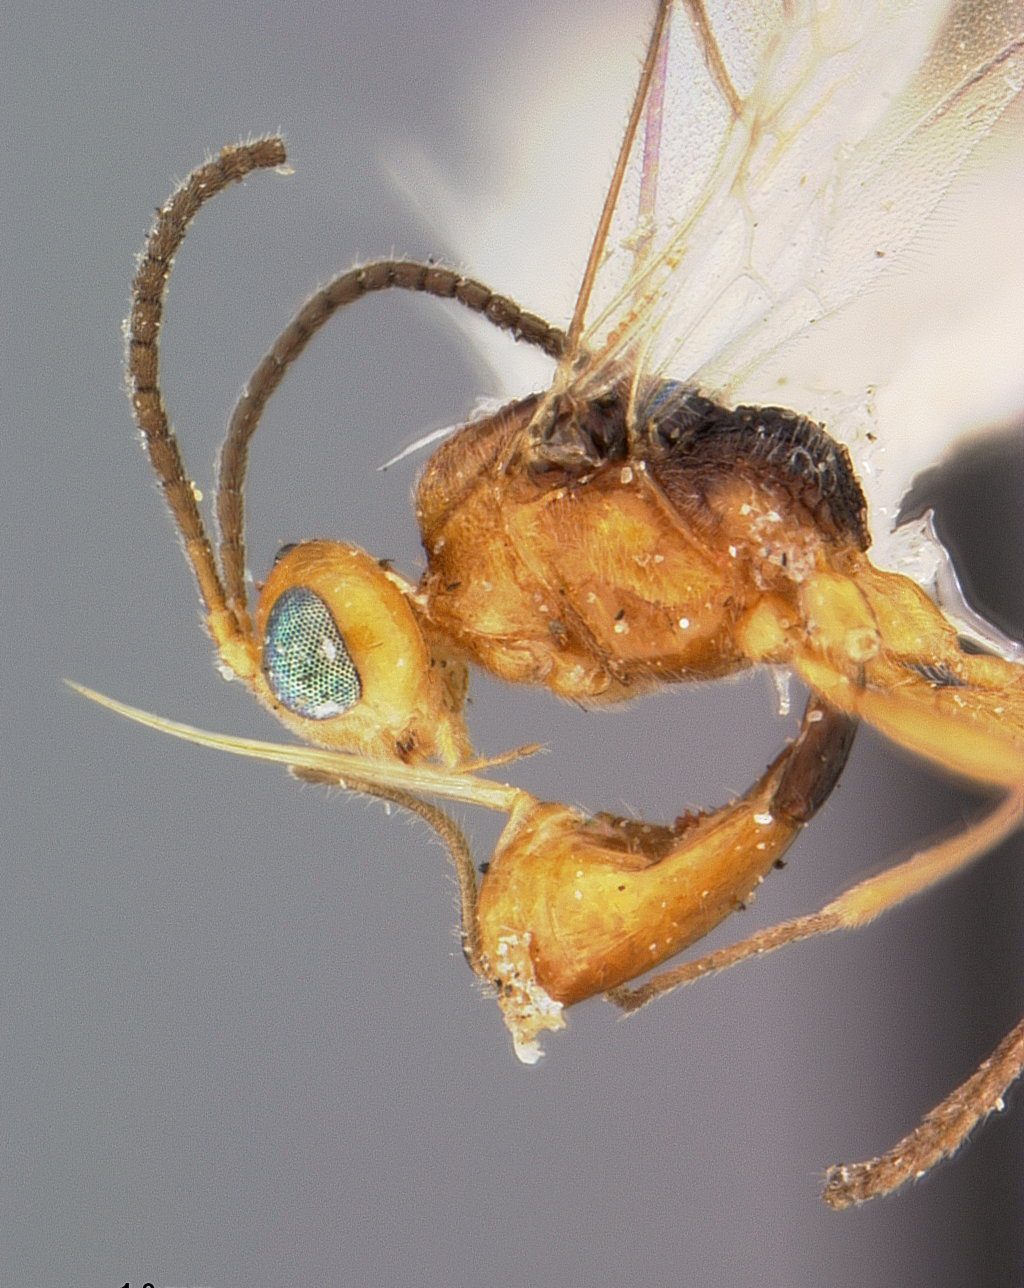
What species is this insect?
Microctonus barri
